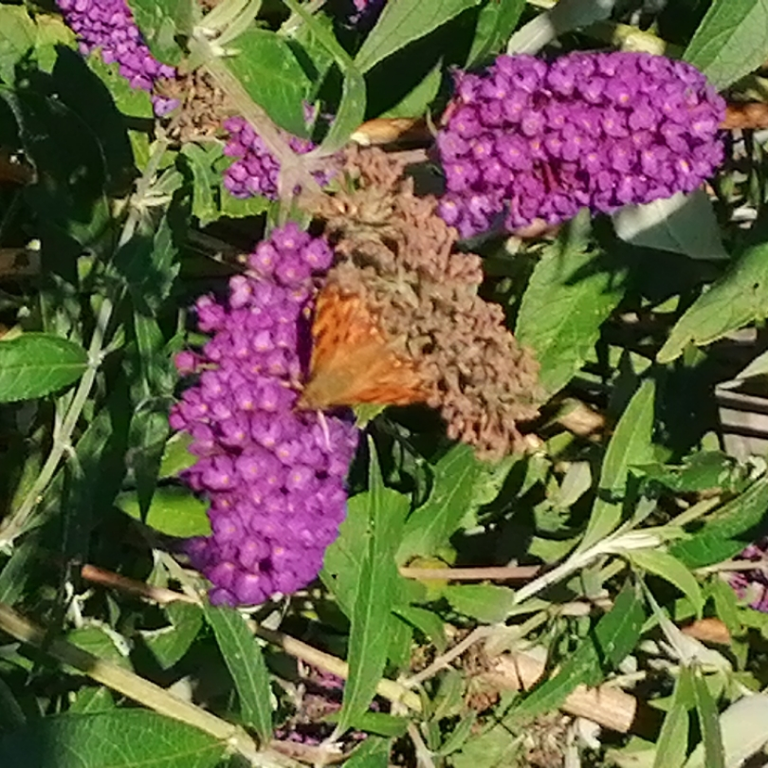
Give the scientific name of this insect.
Polygonia c-album
